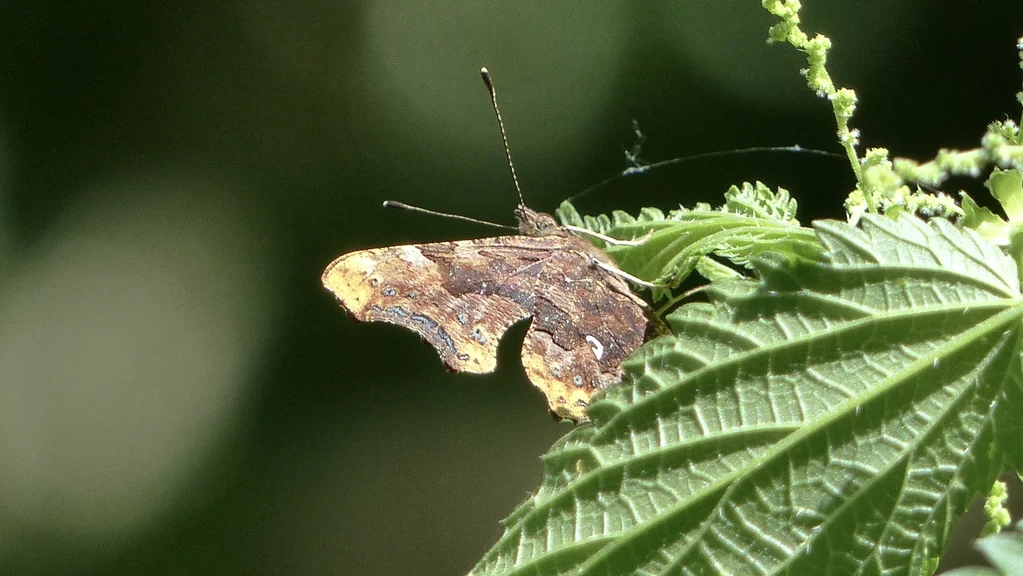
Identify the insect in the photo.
Polygonia c-album
